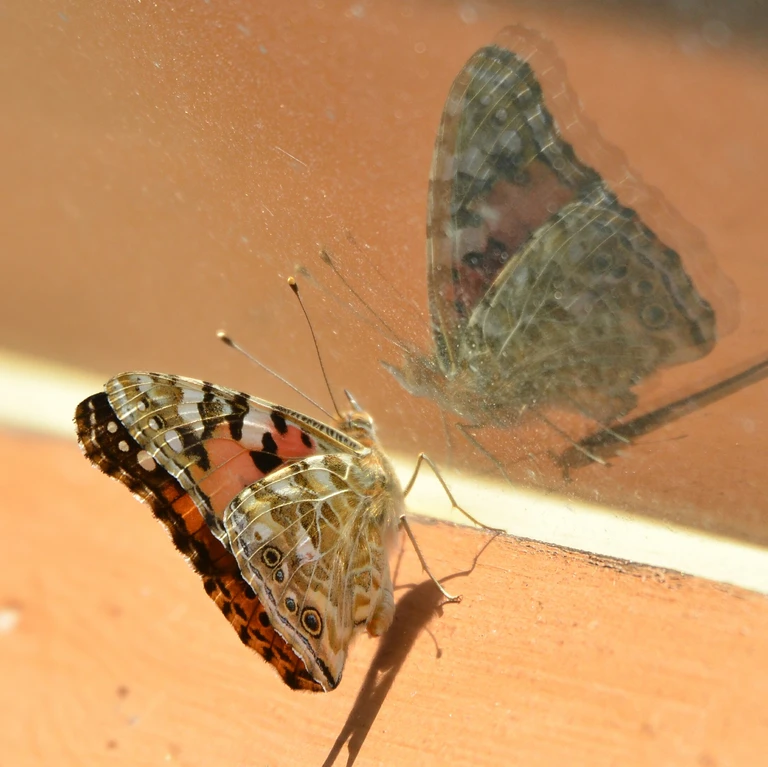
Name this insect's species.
Vanessa cardui
